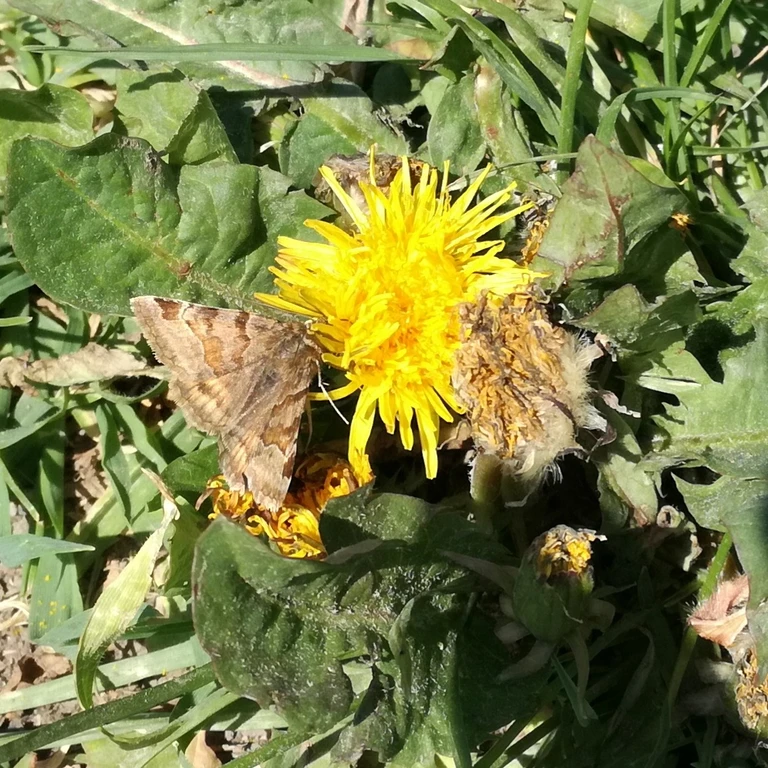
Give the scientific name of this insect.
Euclidia glyphica
